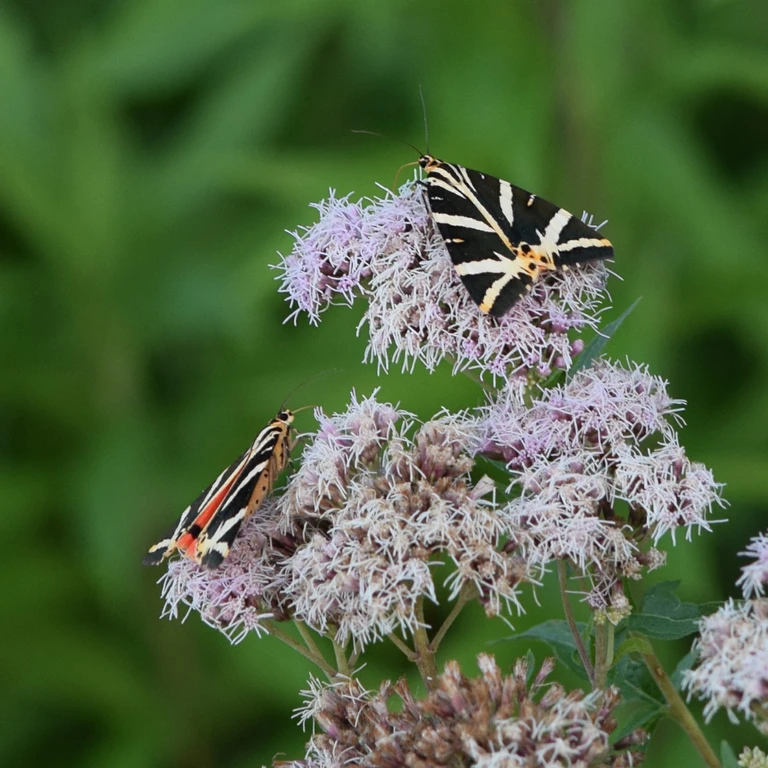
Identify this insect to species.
Euplagia quadripunctaria
